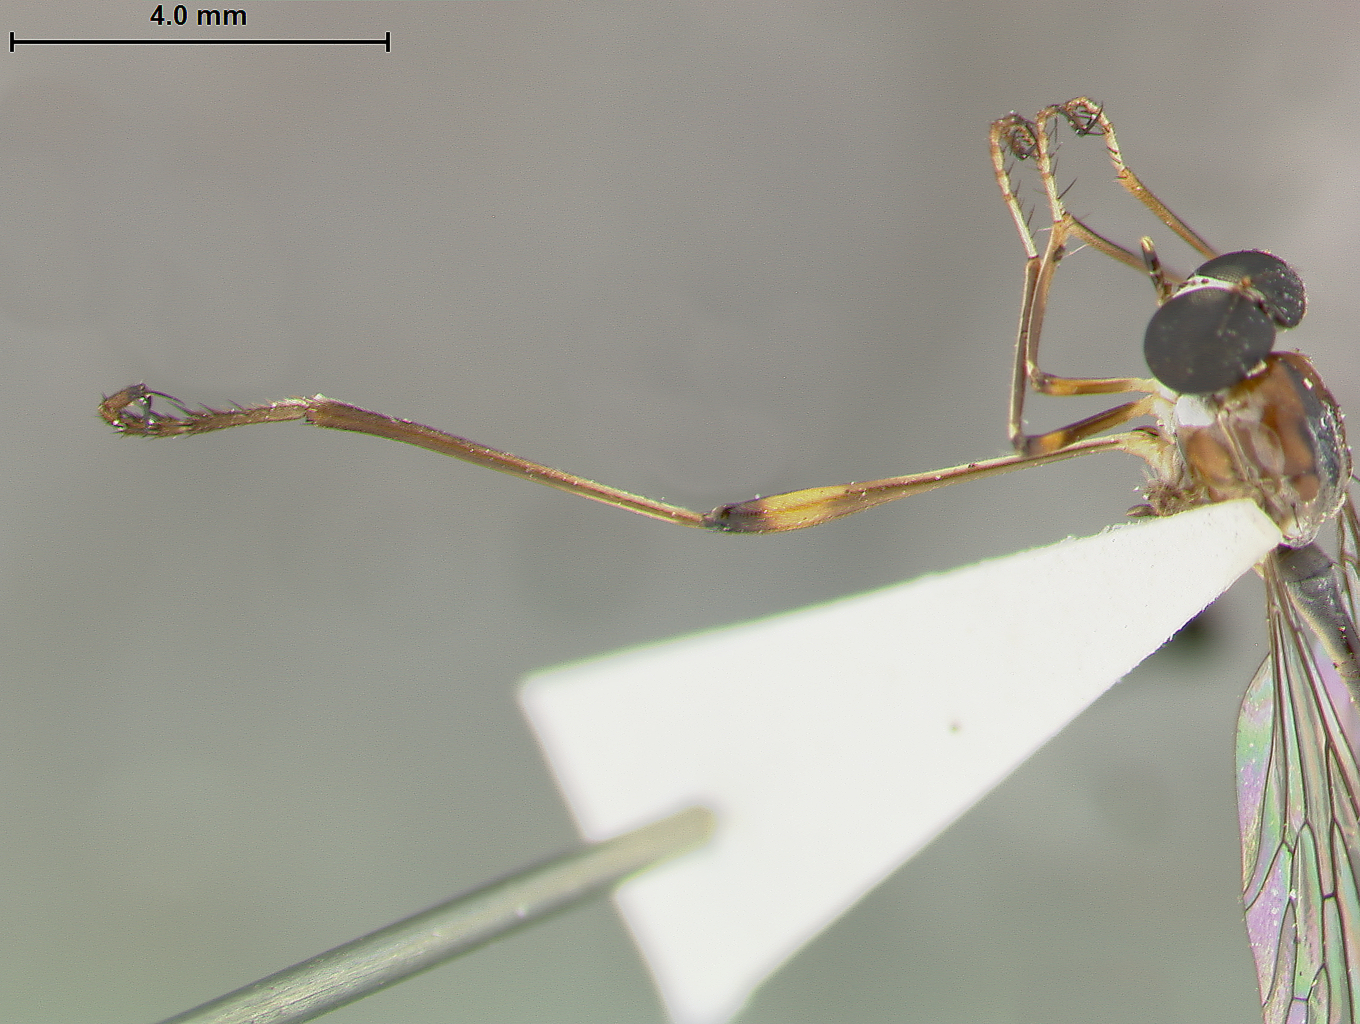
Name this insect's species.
Leptogaster jamaicensis
